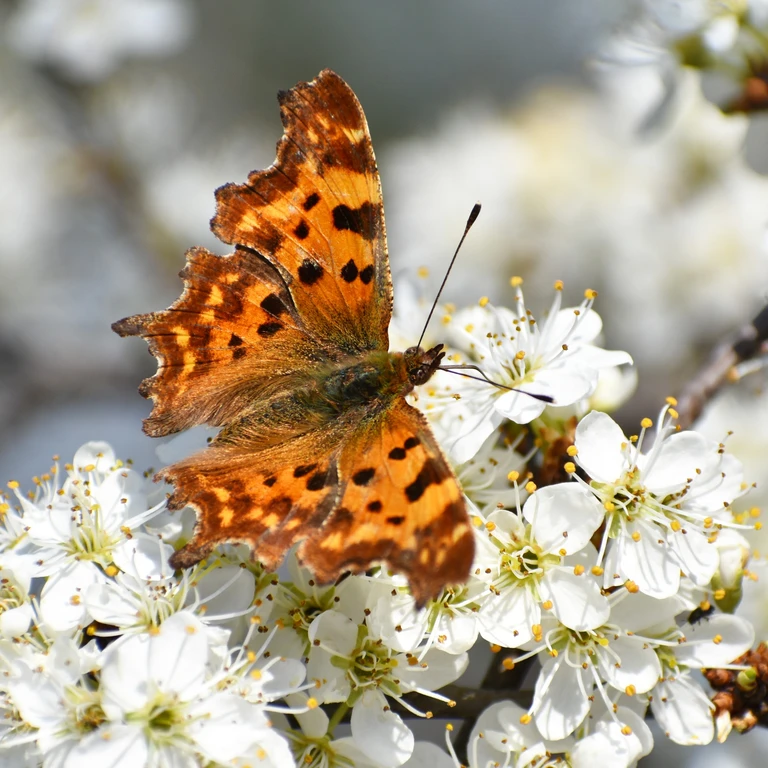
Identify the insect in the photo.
Polygonia c-album
